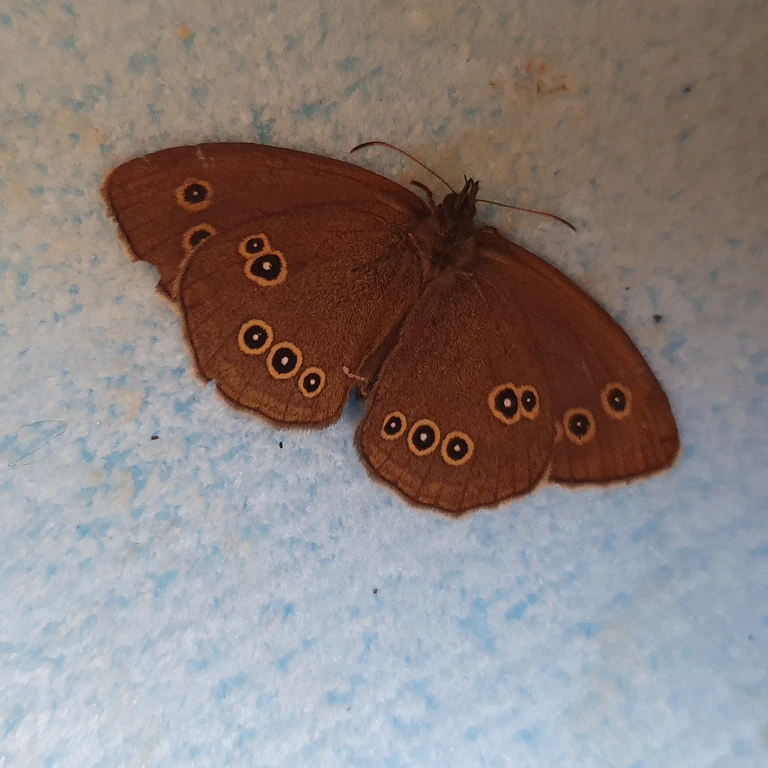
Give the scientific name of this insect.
Aphantopus hyperantus
